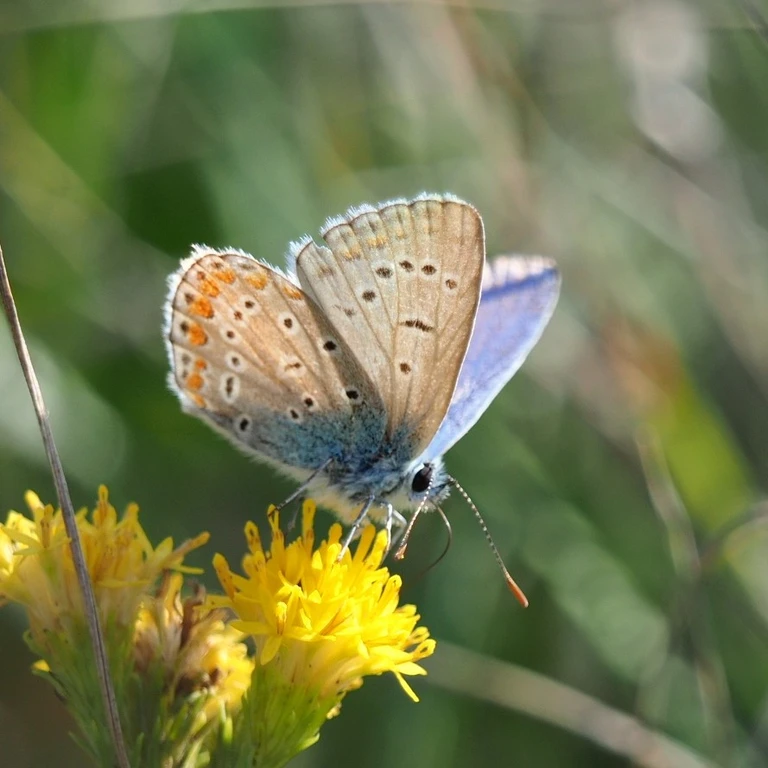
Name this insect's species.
Polyommatus icarus
